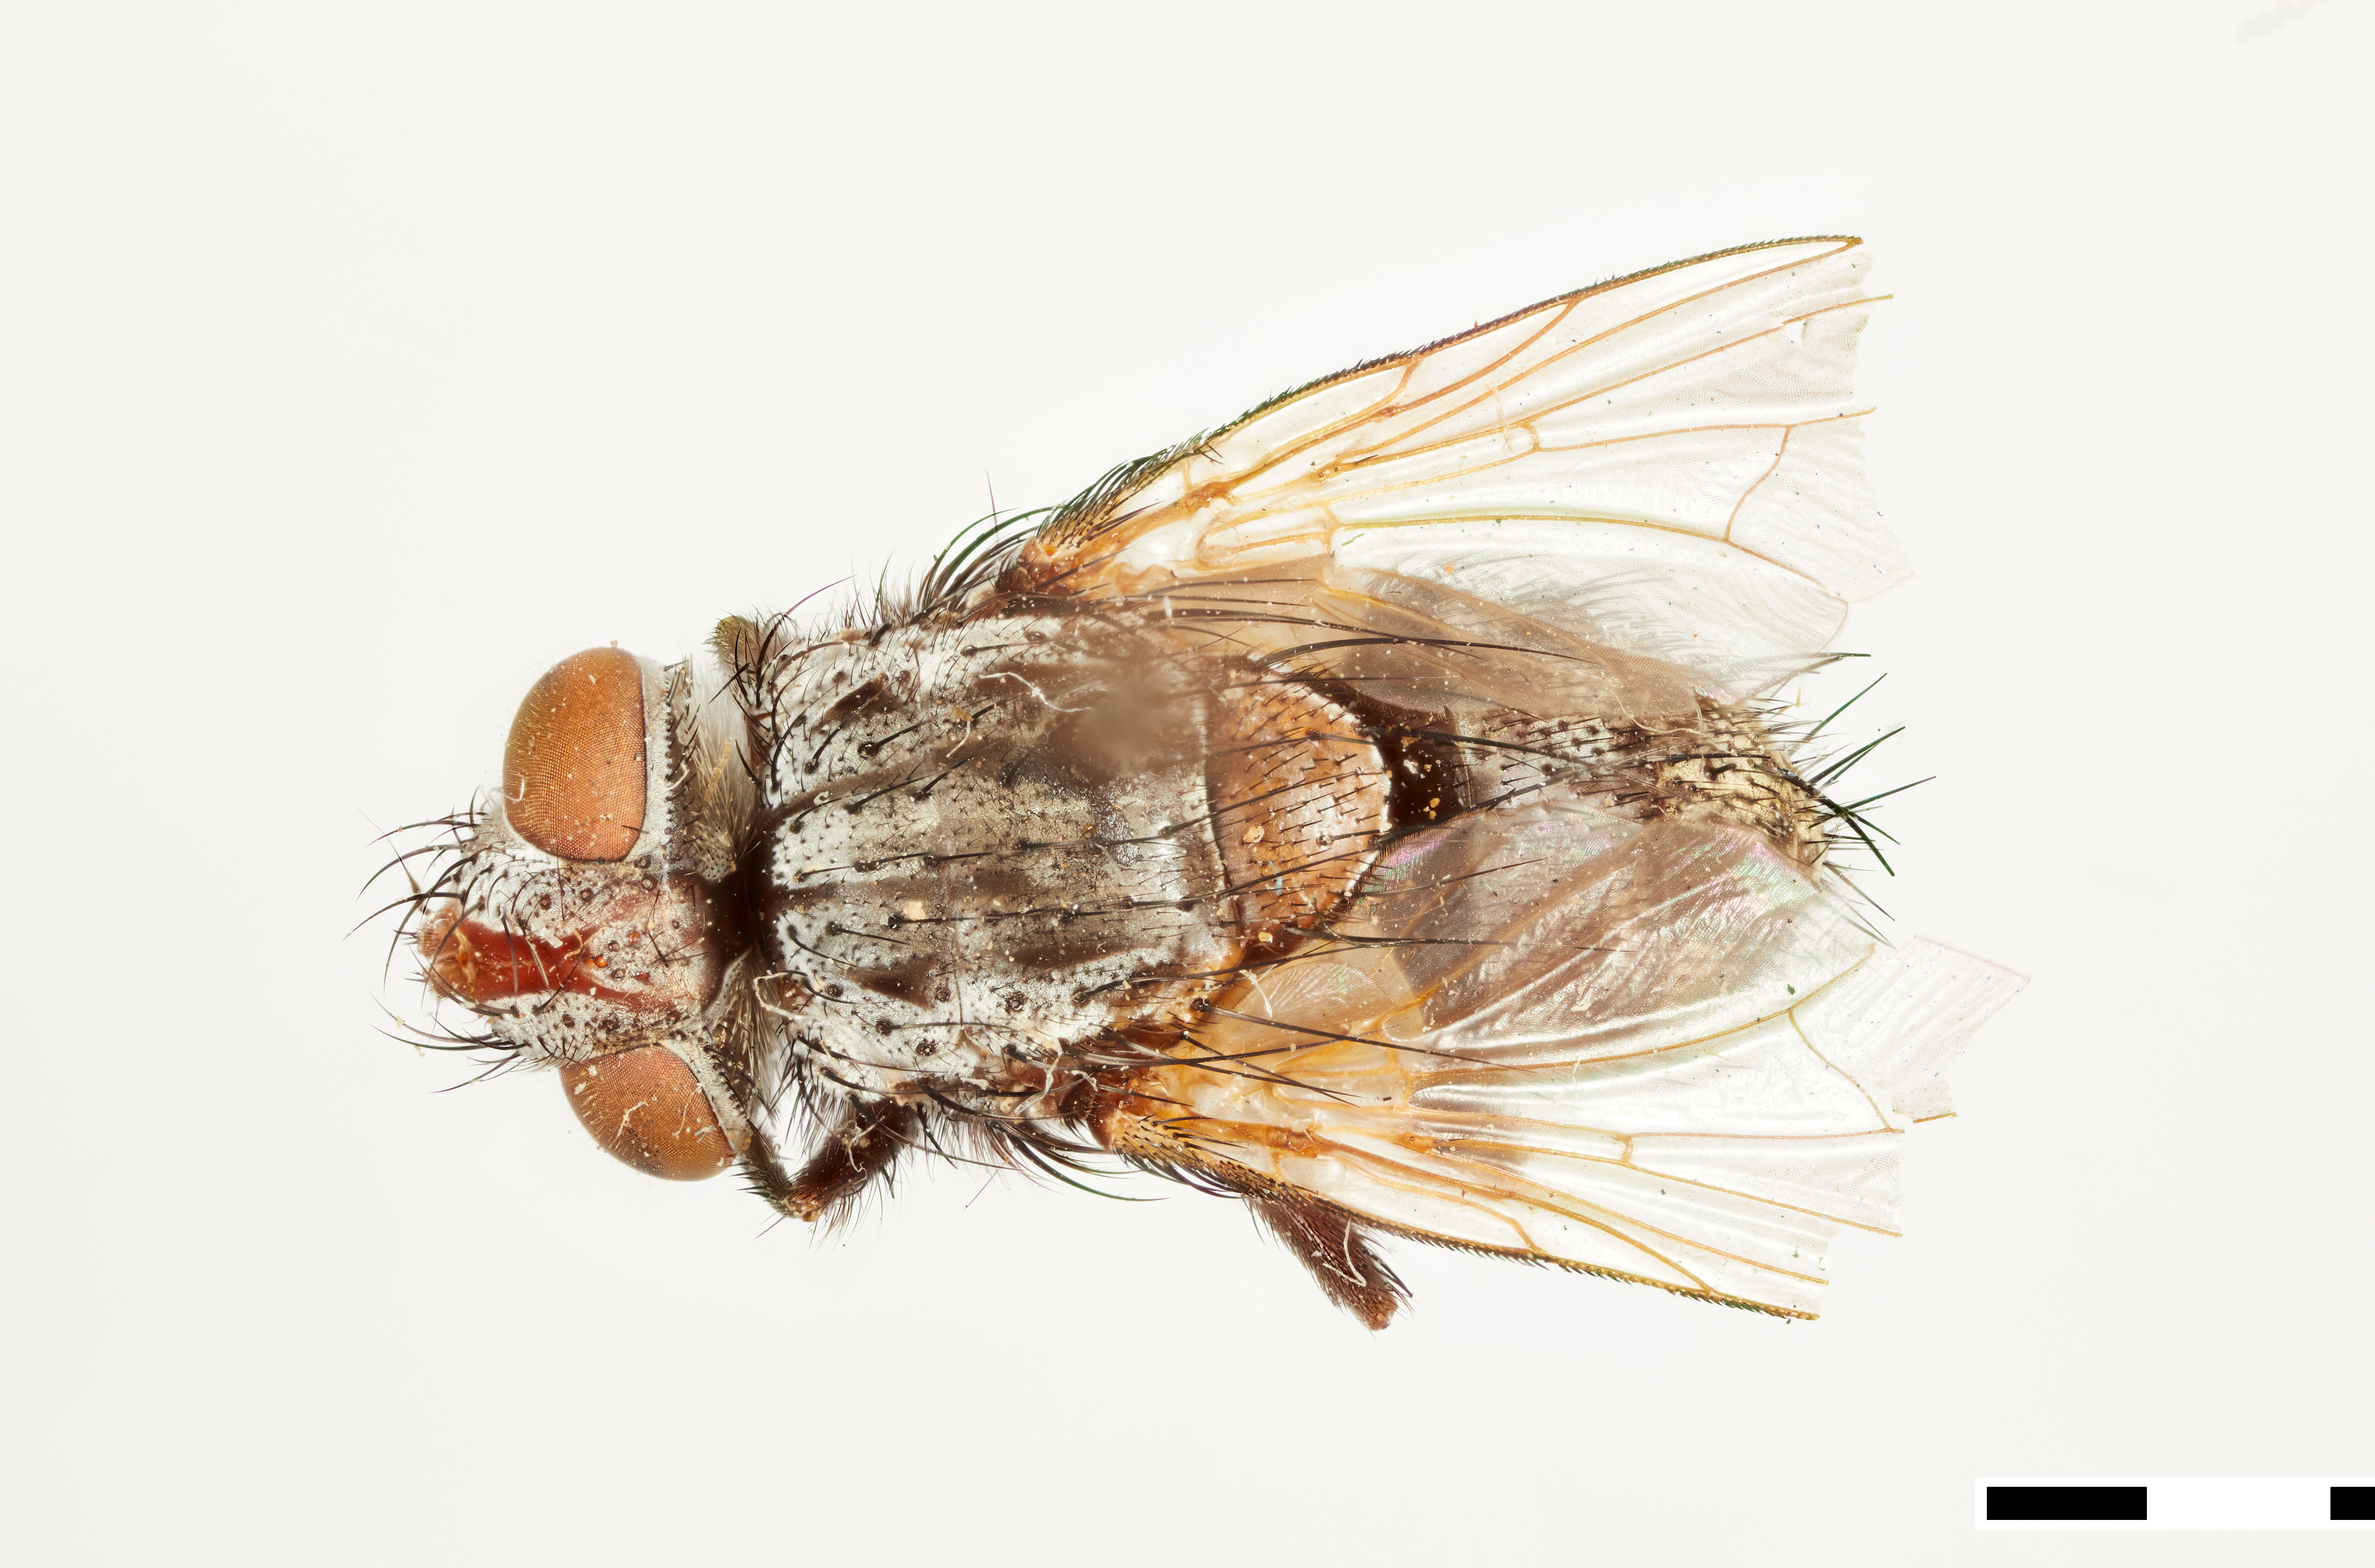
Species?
Phorocera texana
